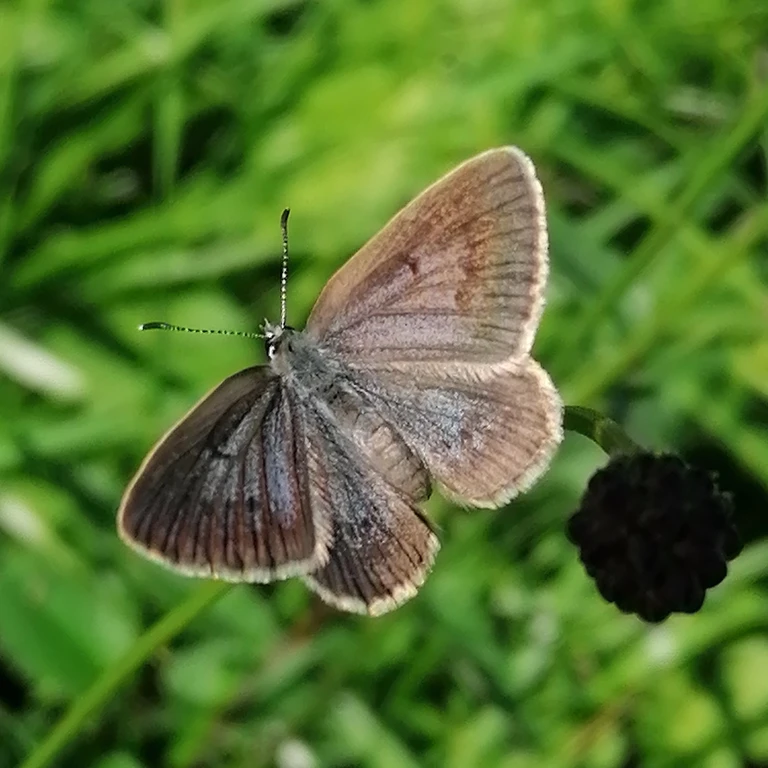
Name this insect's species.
Phengaris teleius
